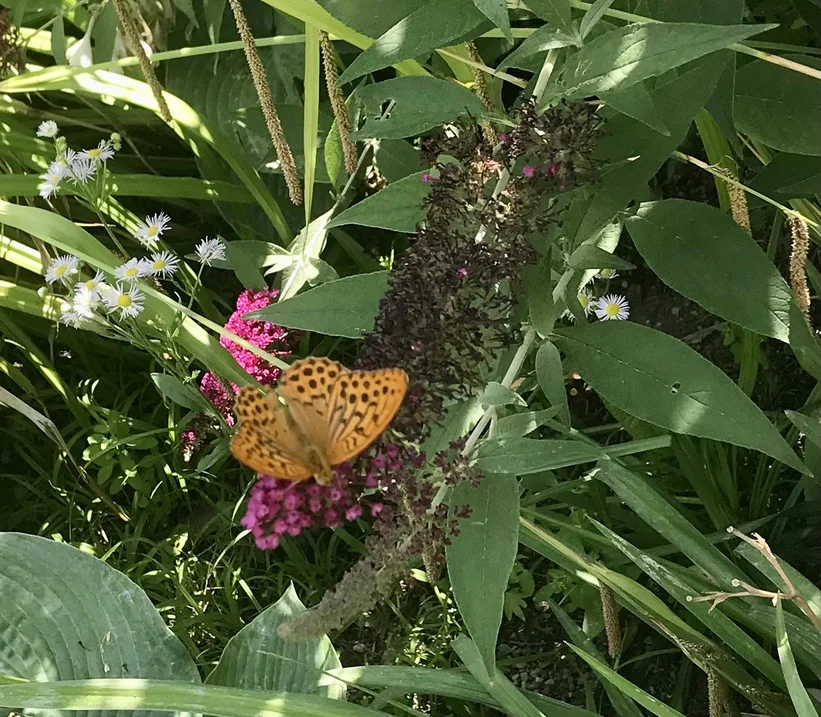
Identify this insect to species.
Argynnis paphia
